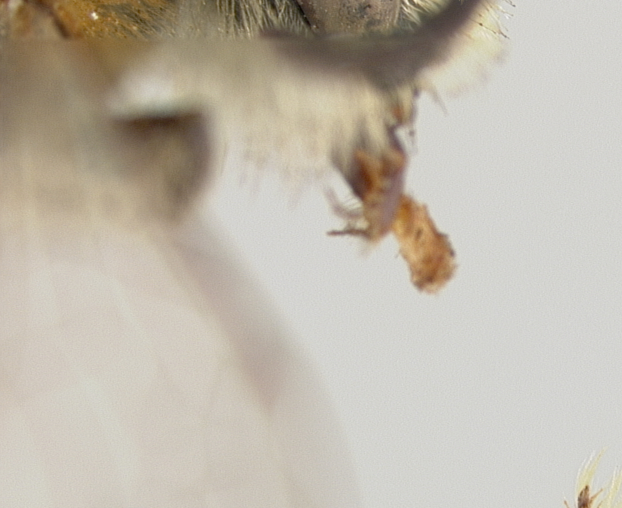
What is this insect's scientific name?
Colletes idoneus
